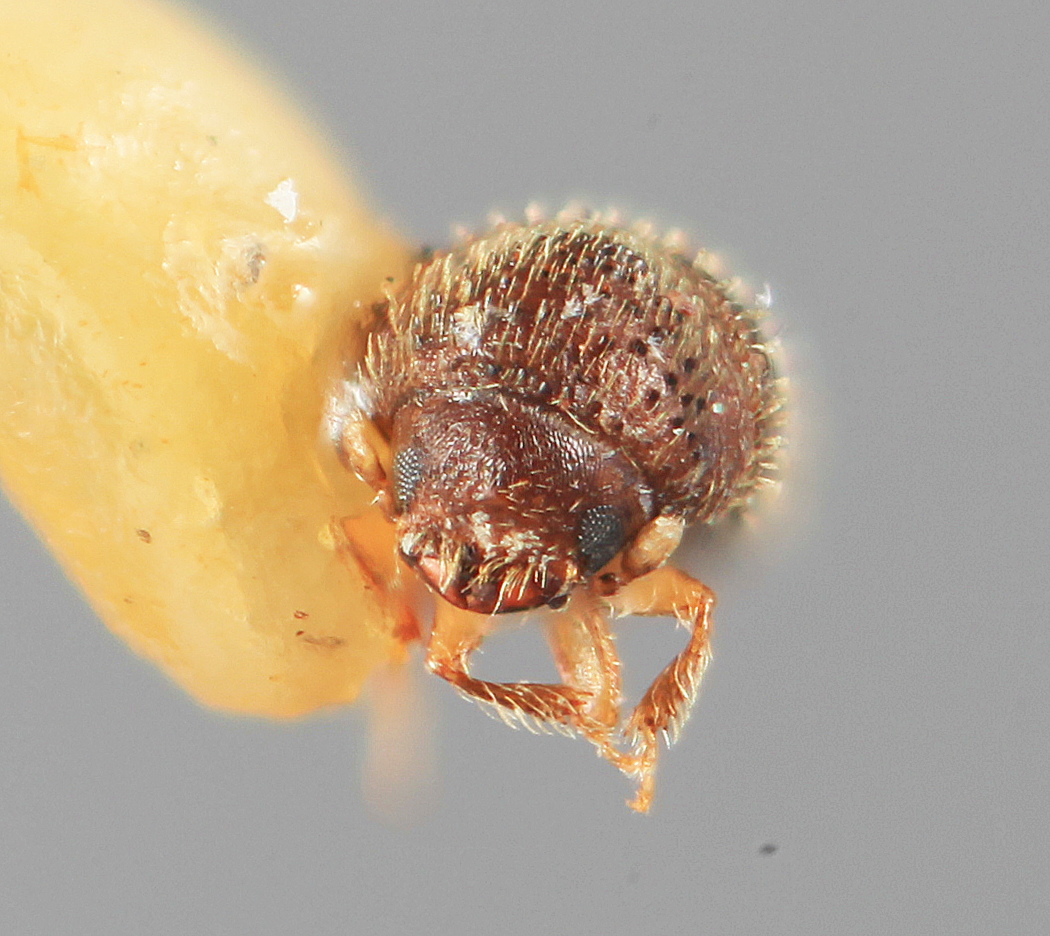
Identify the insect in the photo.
Hypothenemus teretis
